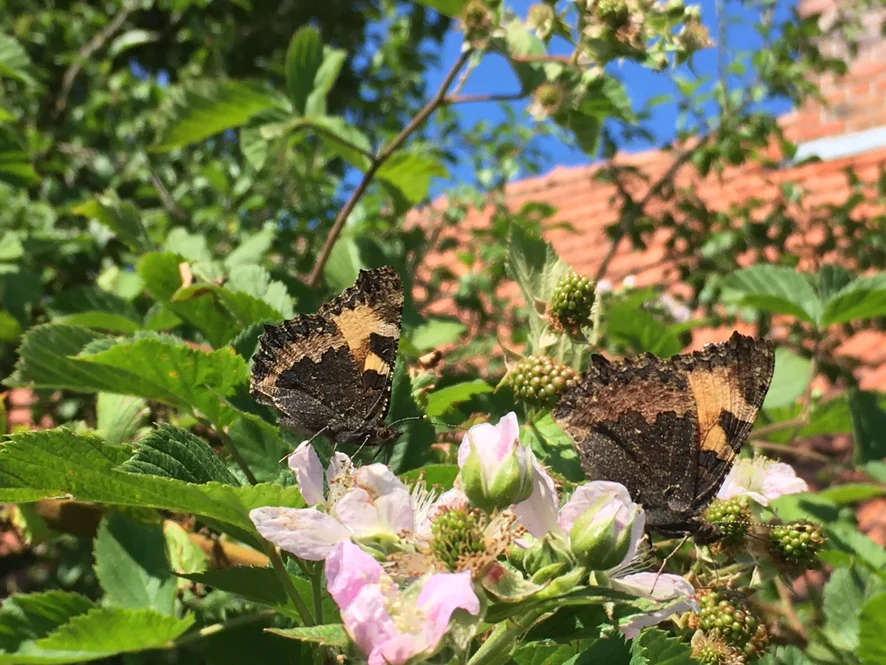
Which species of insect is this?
Aglais urticae
